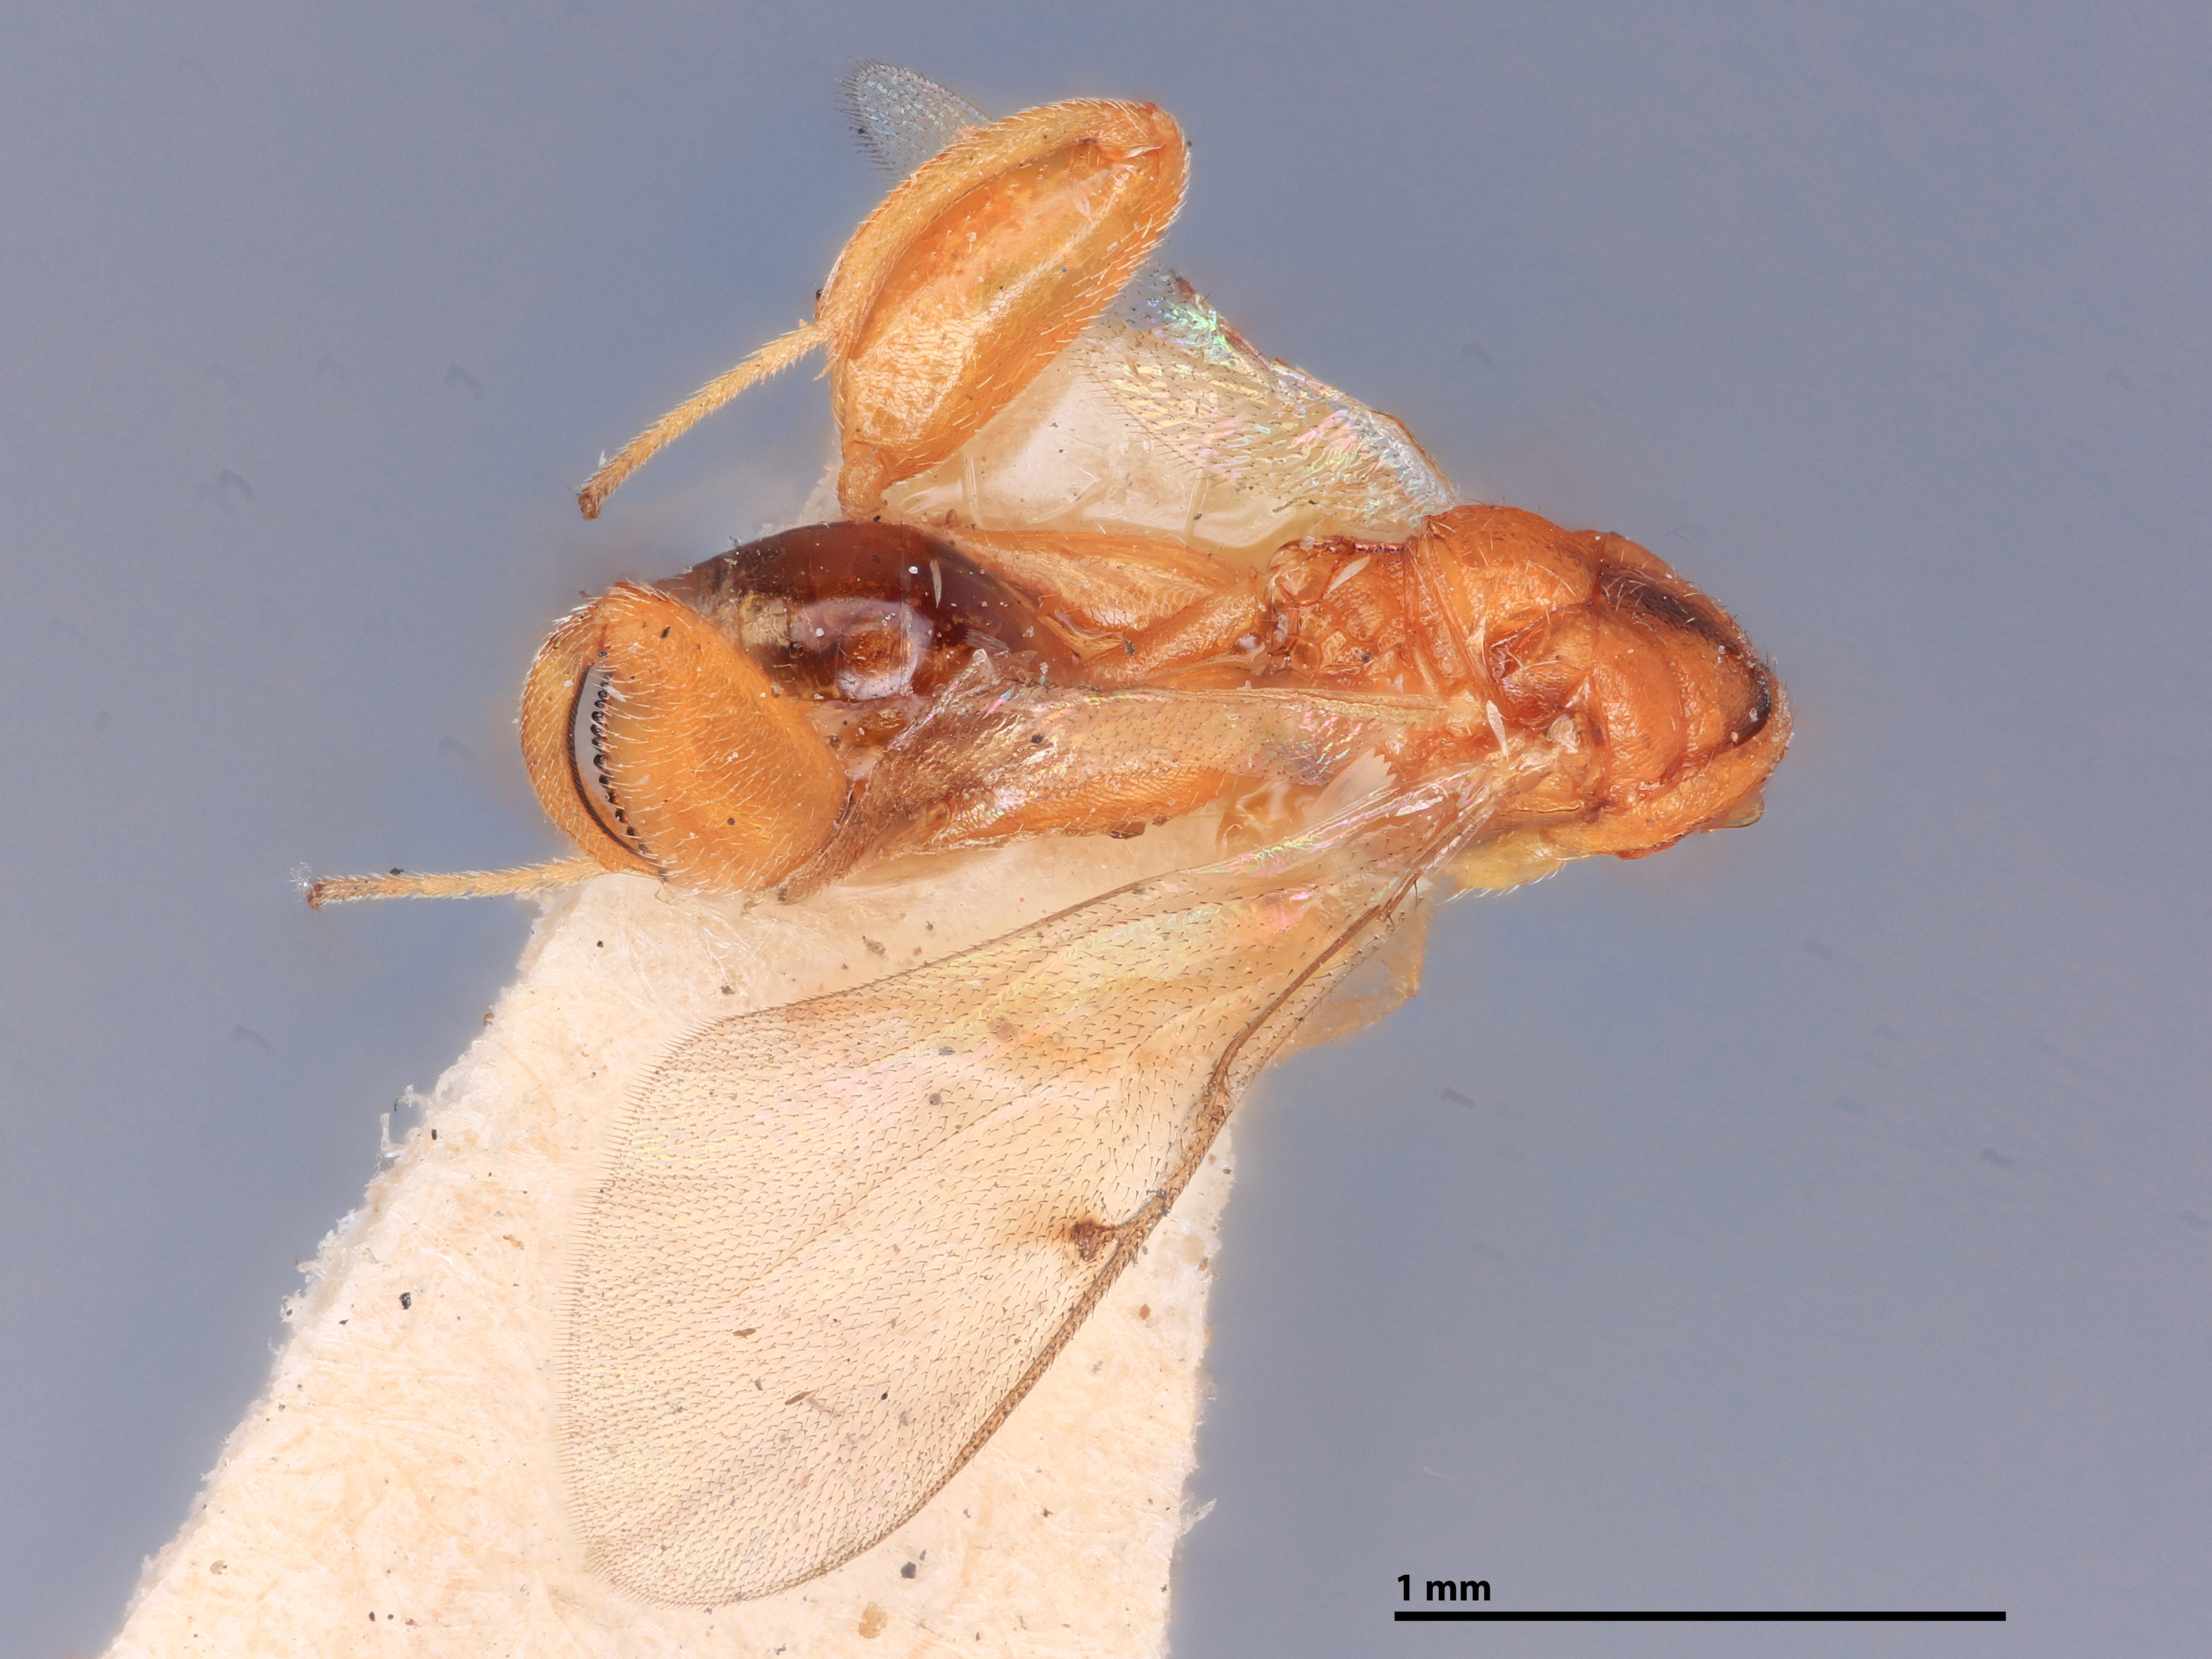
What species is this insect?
Spilochalcis elachis
